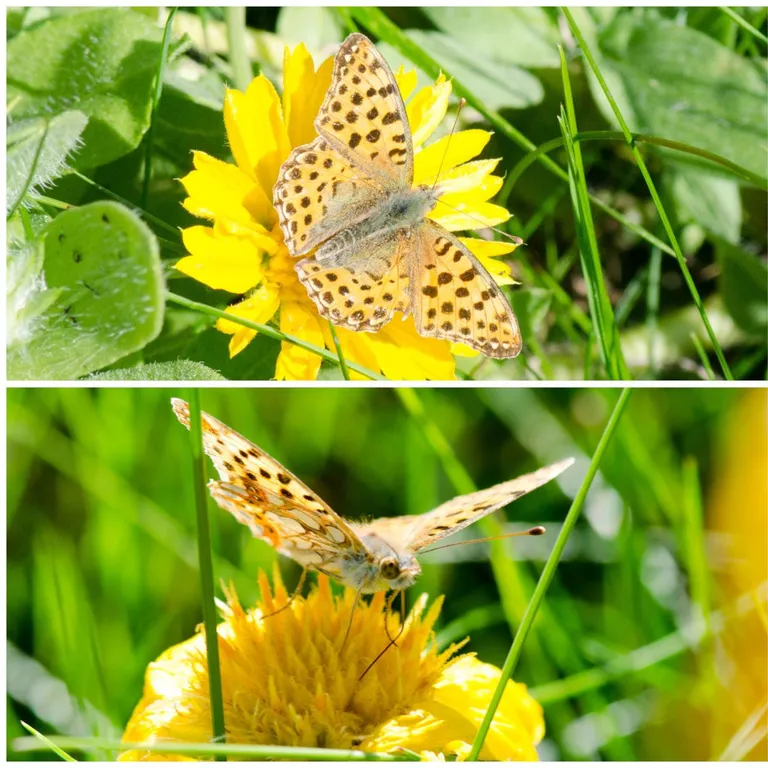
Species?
Issoria lathonia
